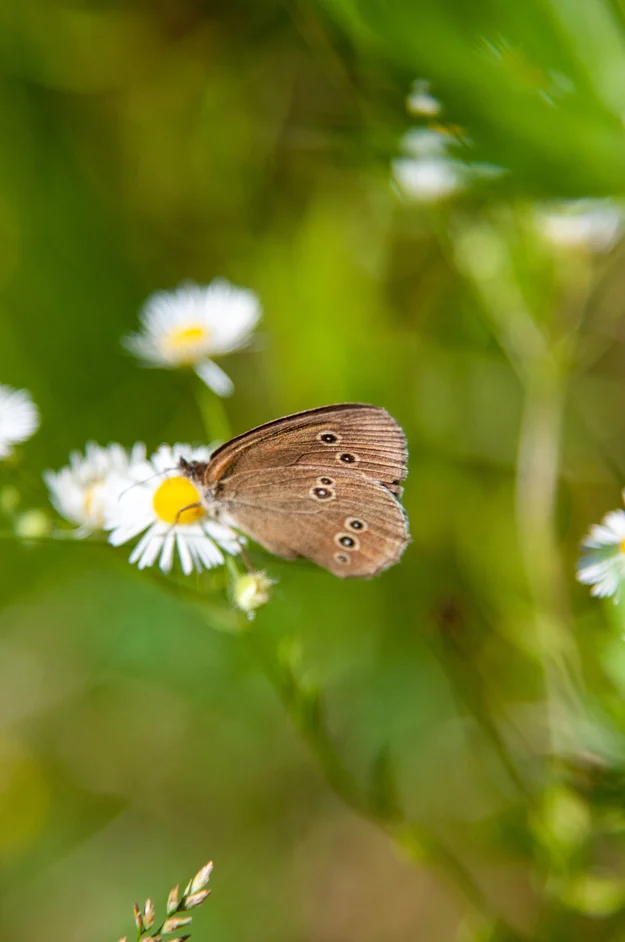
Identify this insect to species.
Aphantopus hyperantus
